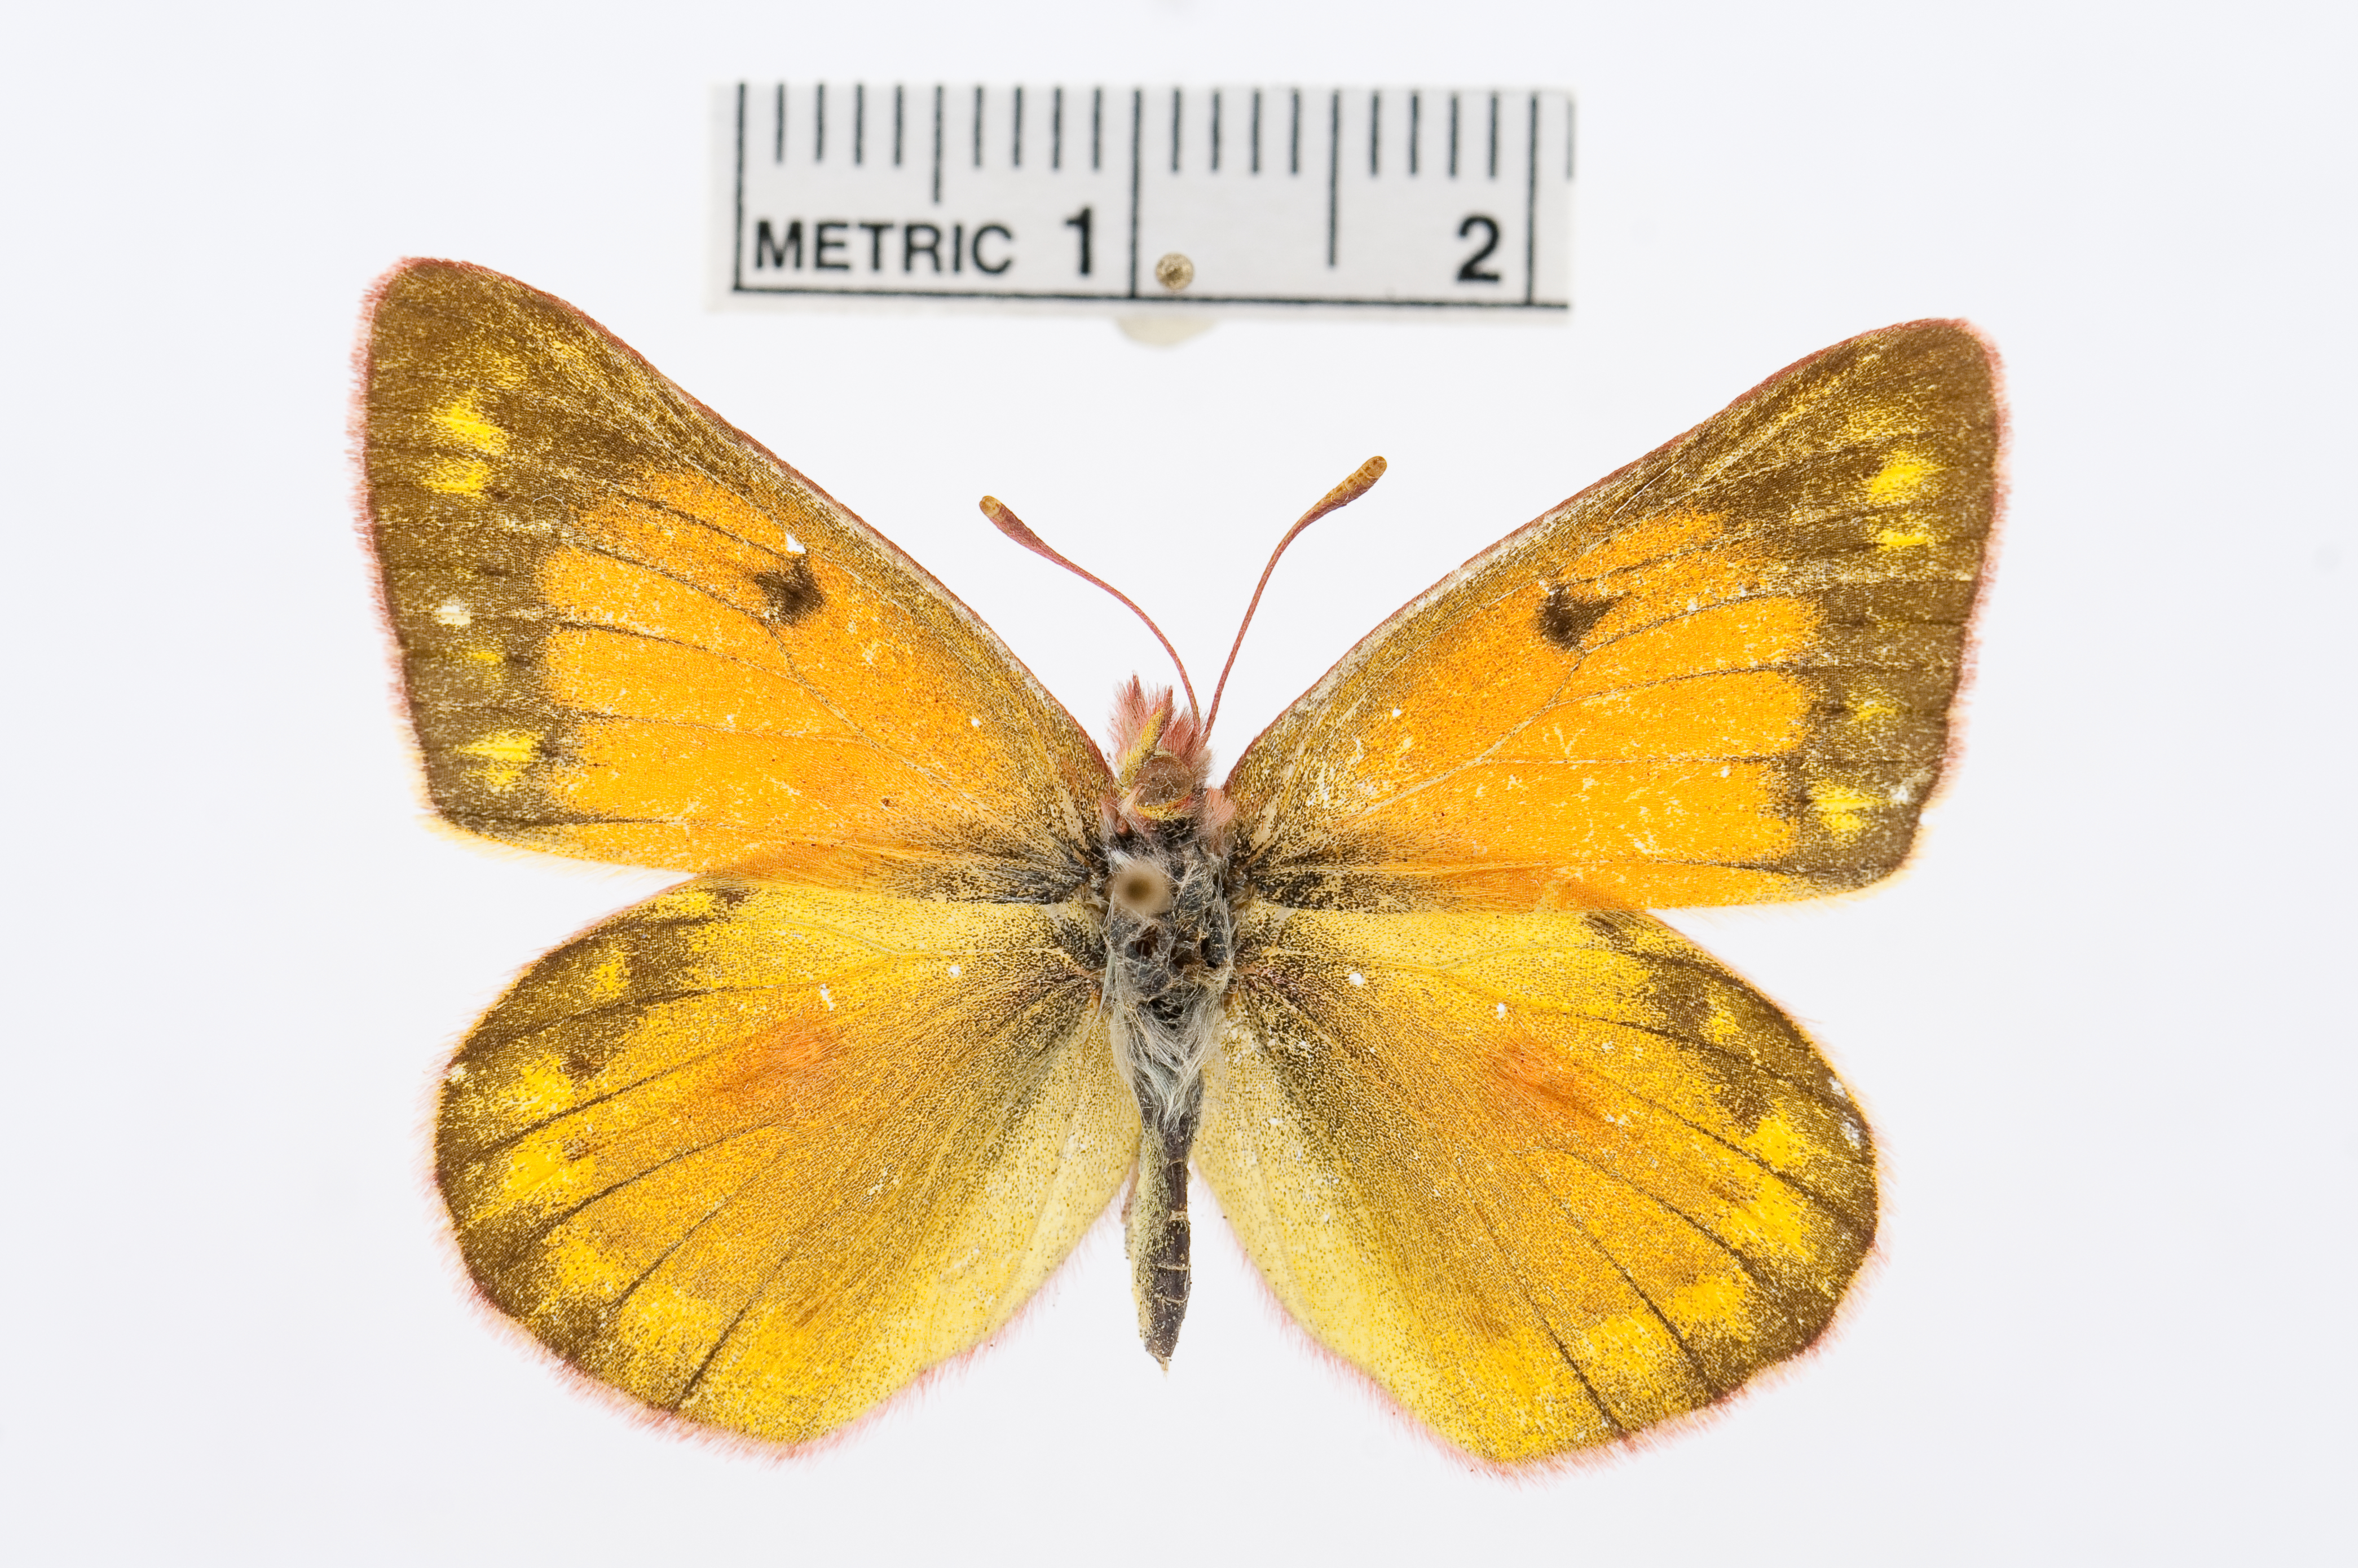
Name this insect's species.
Colias tyche
